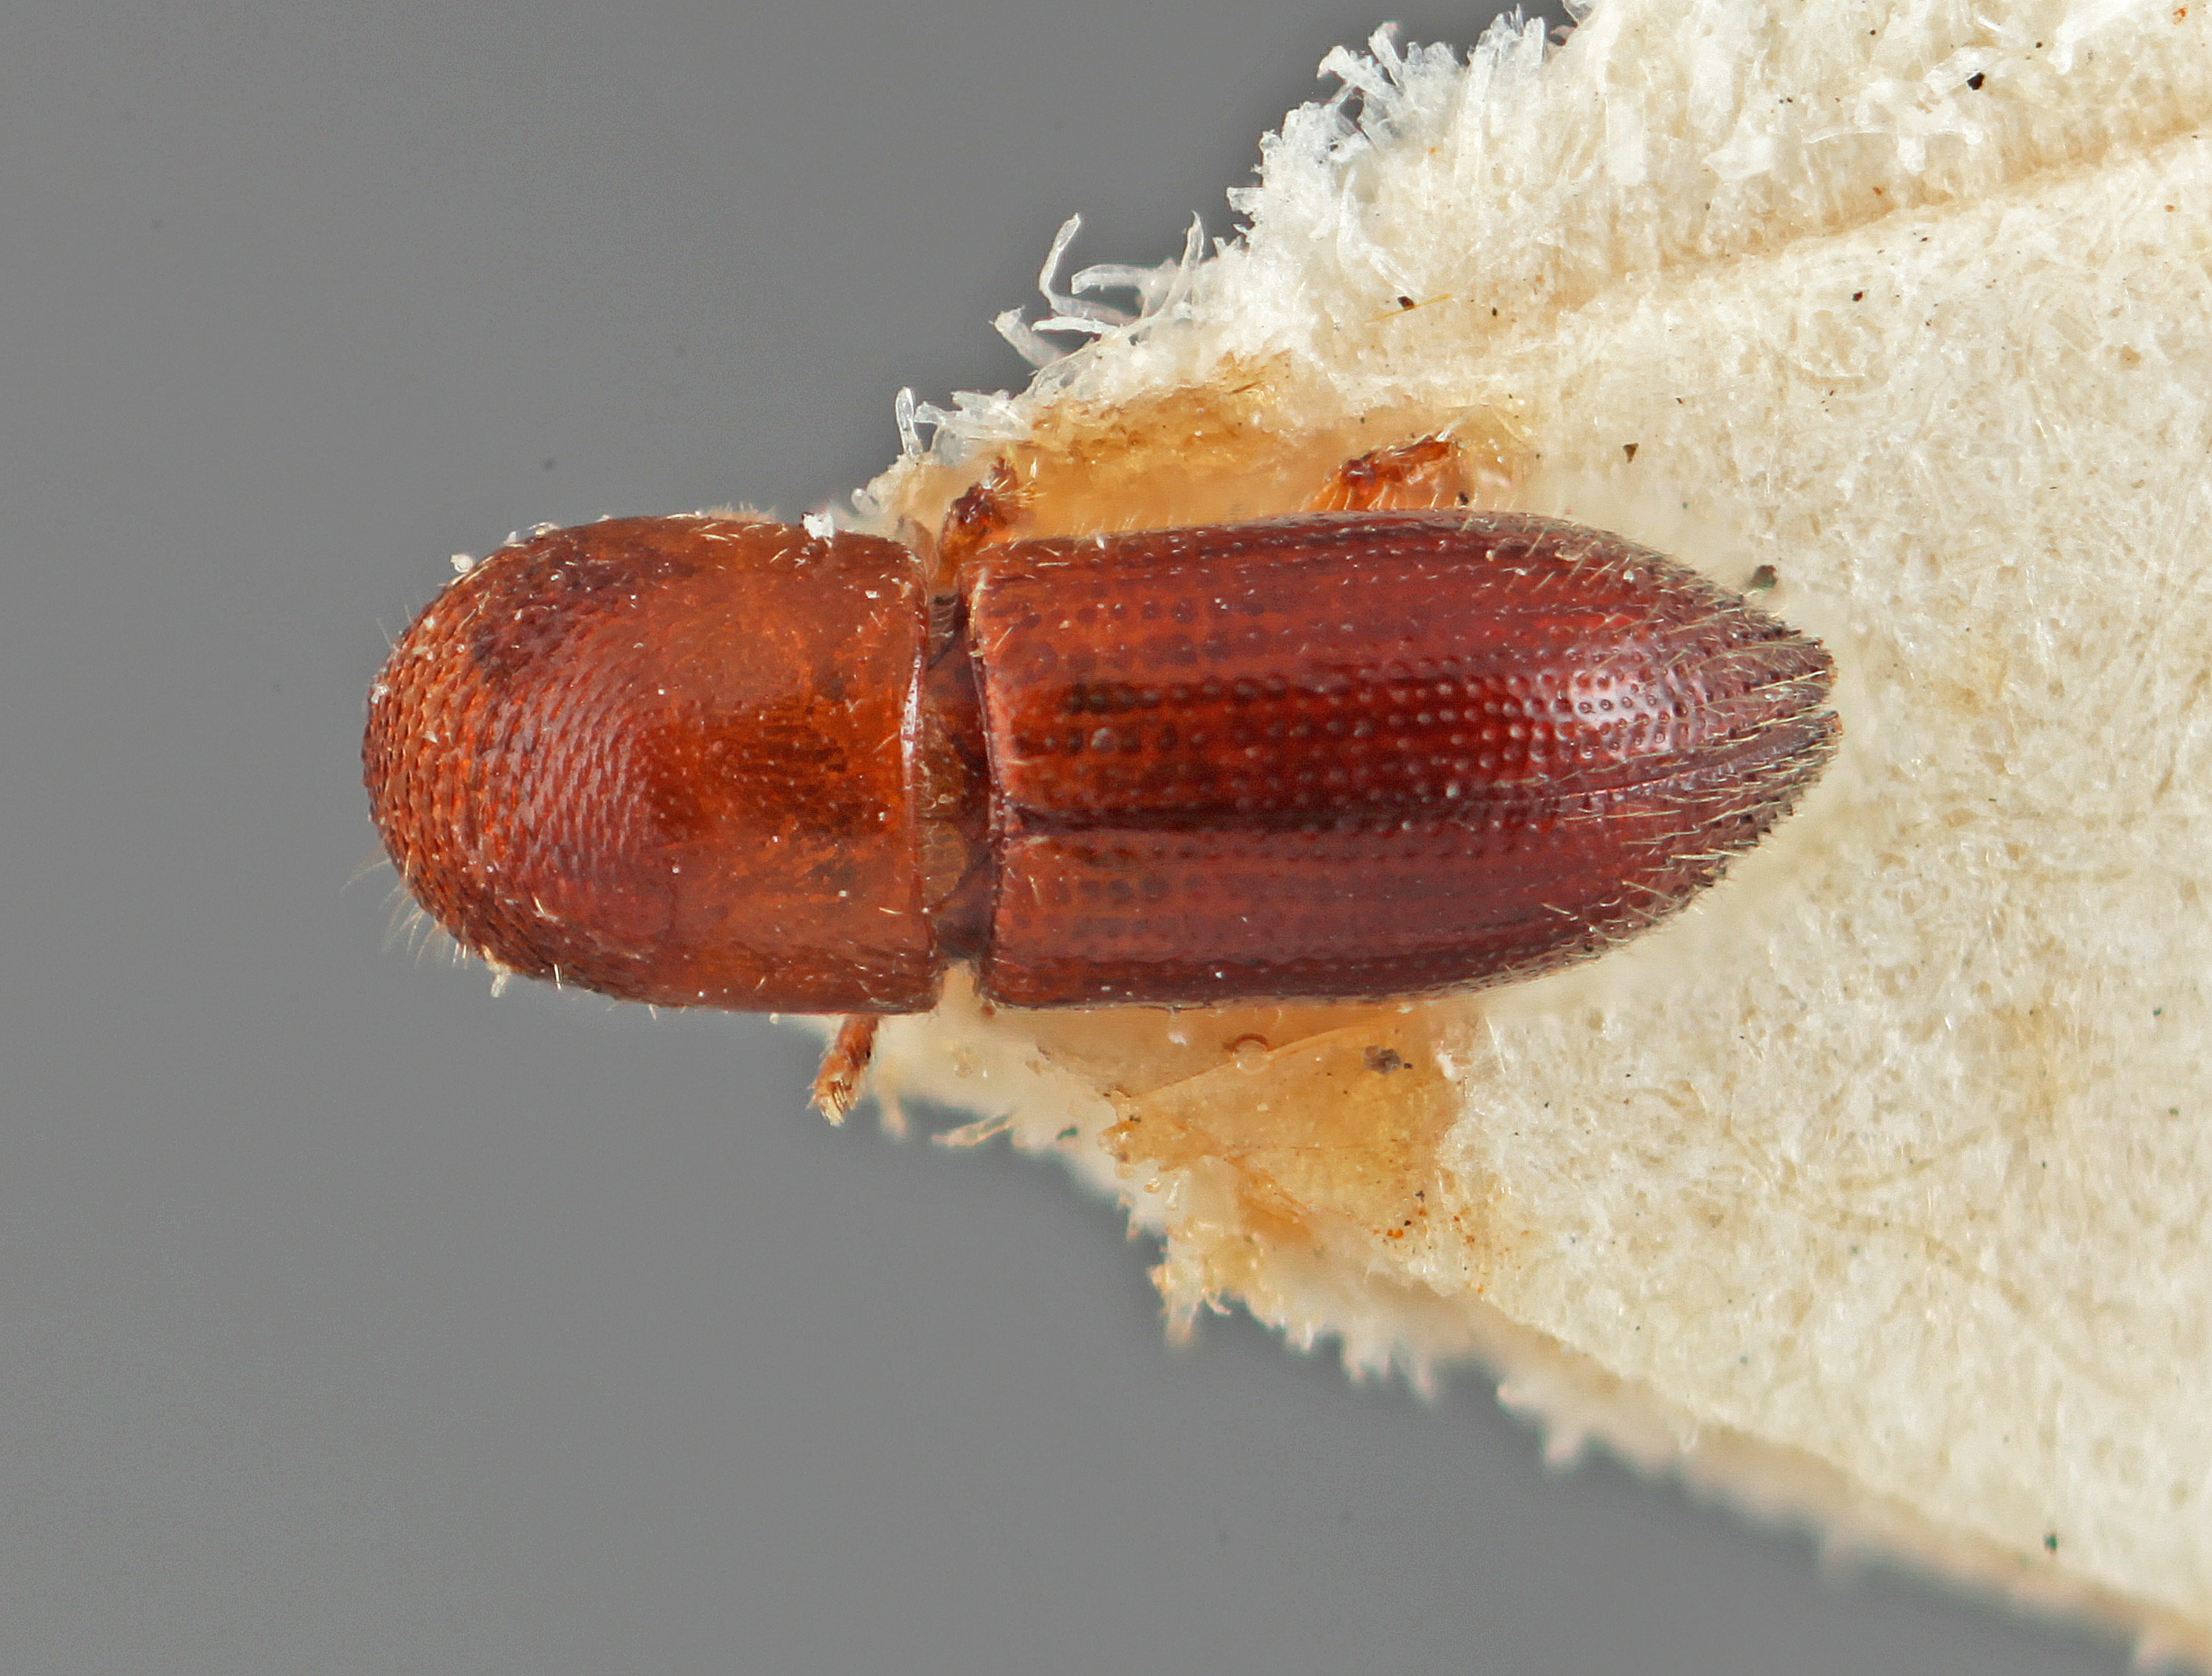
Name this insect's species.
Xyleborus tolimanus
